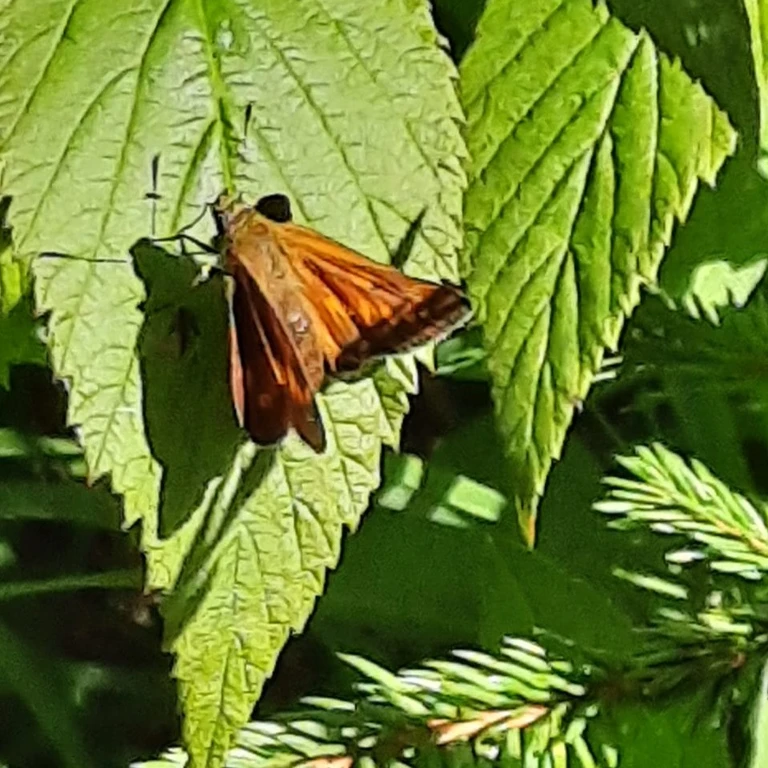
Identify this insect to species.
Ochlodes sylvanus (also Ochlodes venata)
